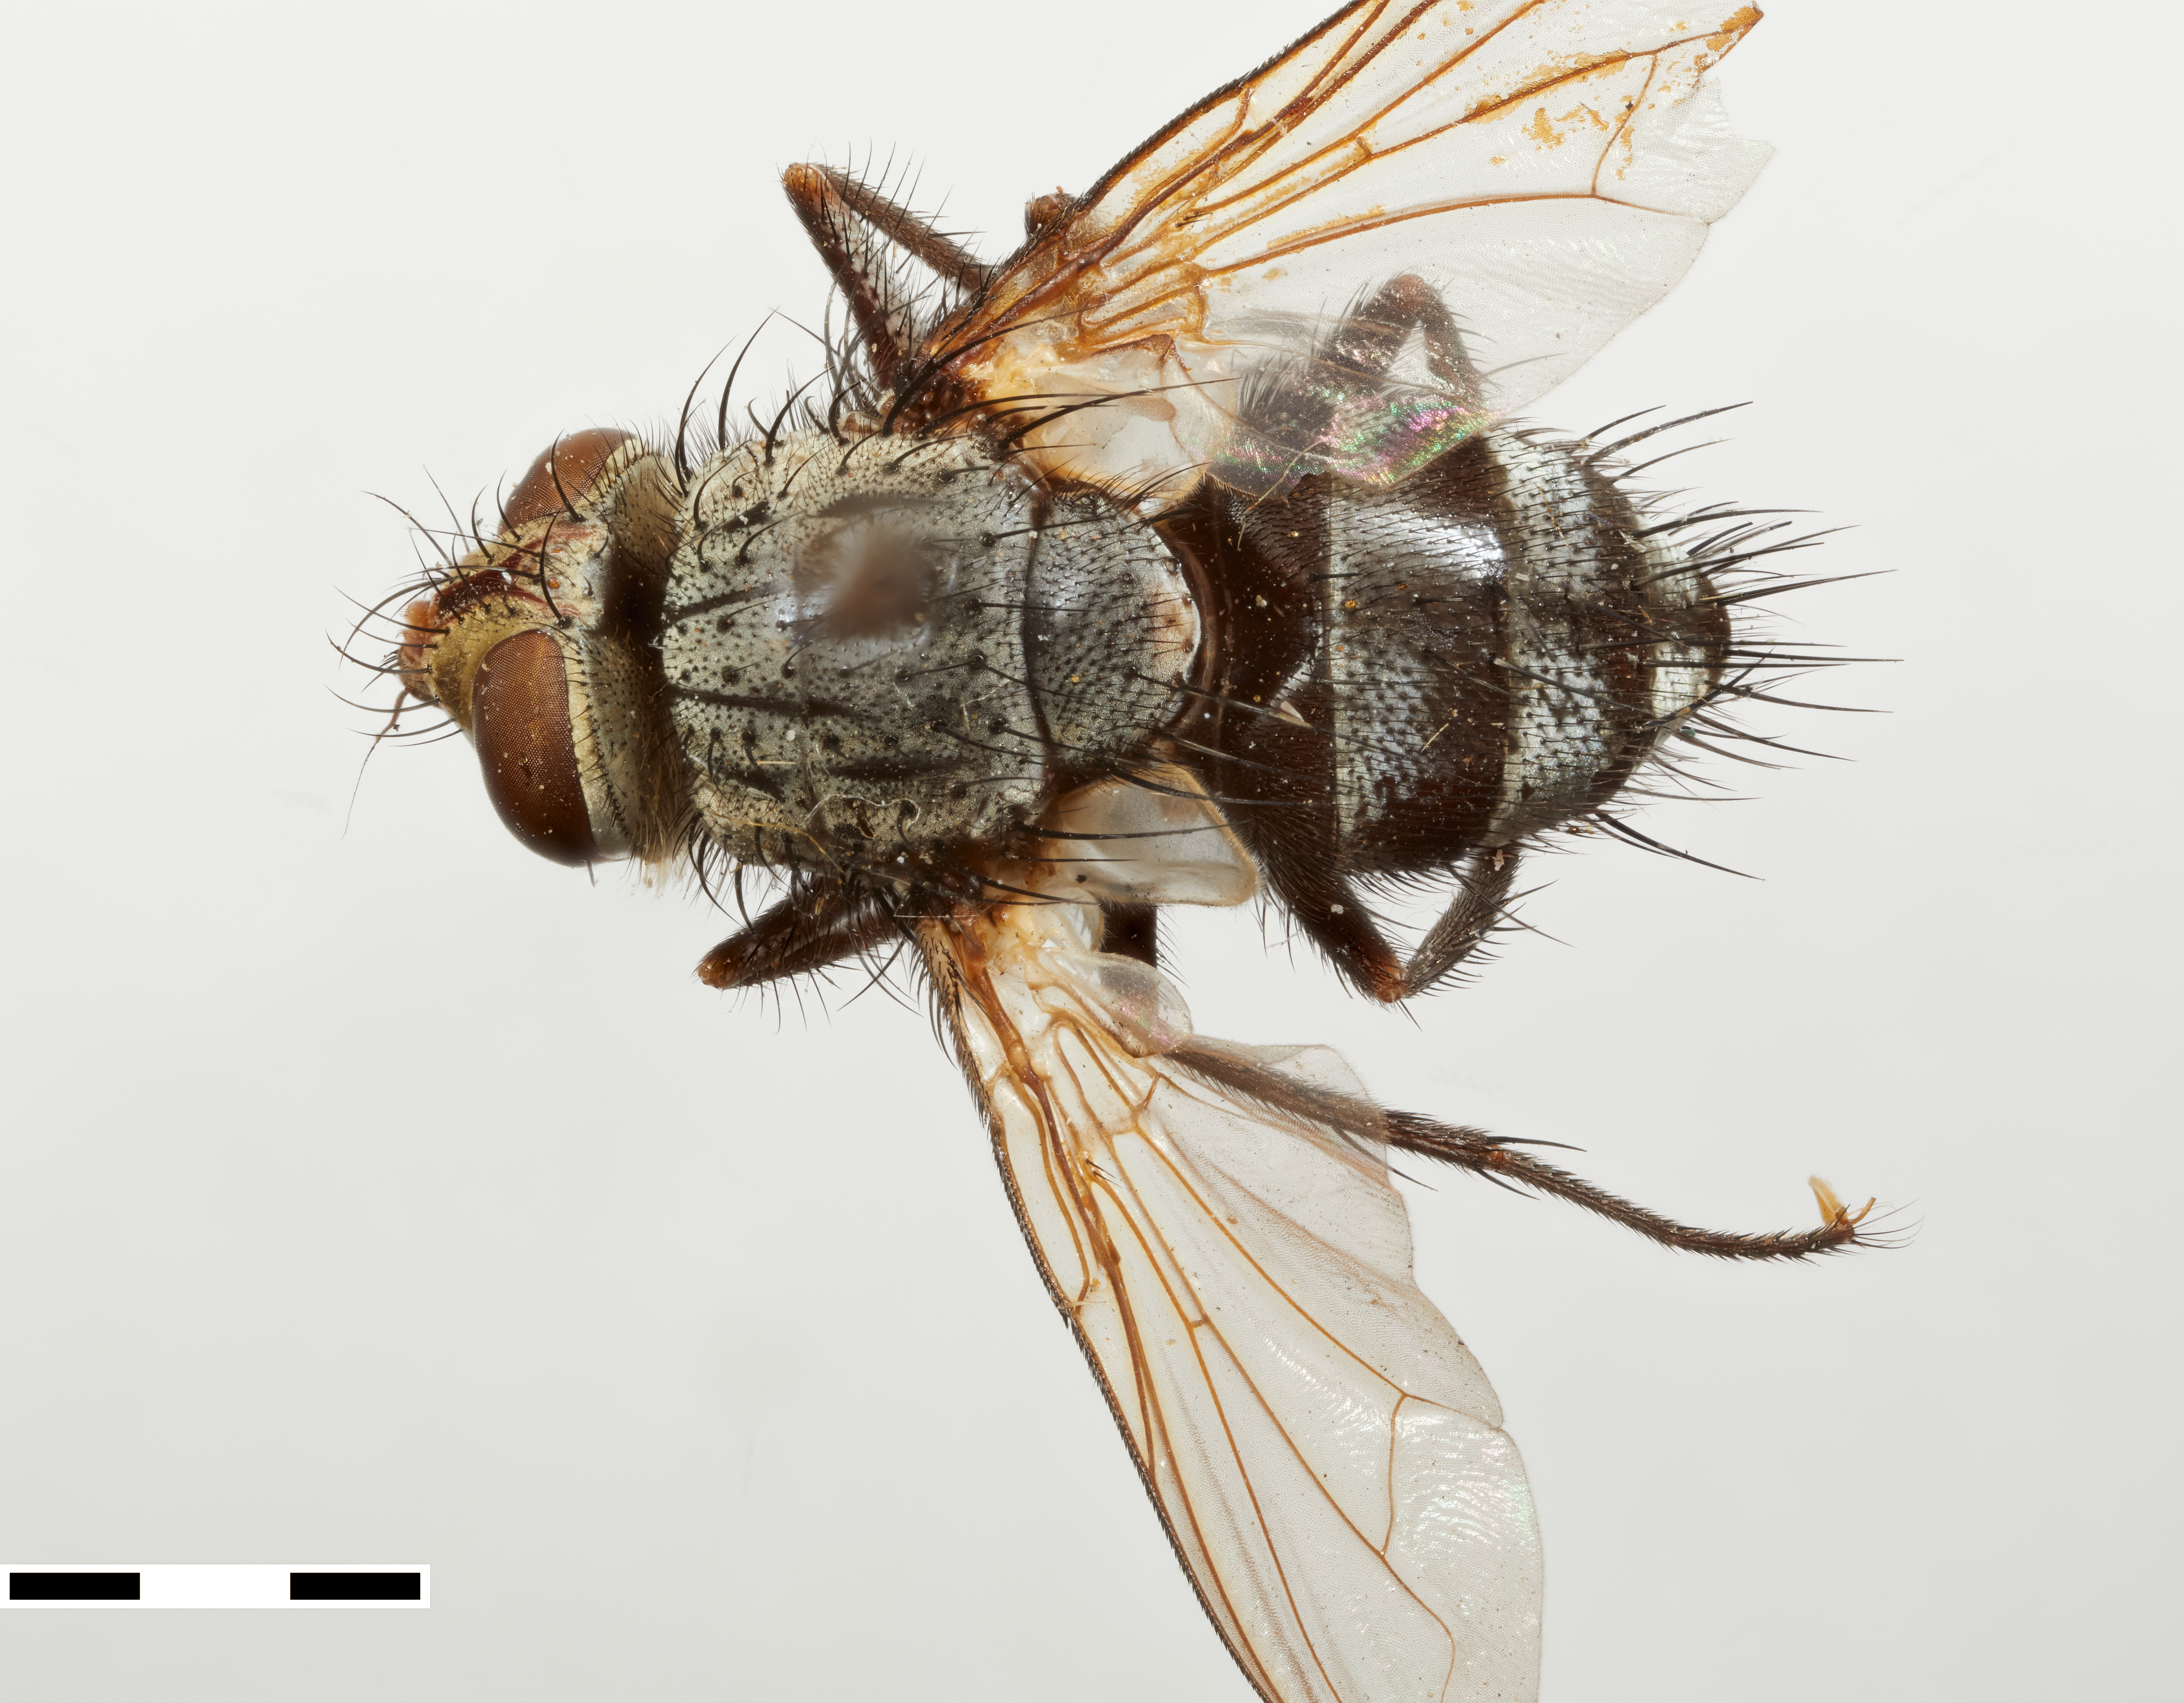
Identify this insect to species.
Masicera arator
